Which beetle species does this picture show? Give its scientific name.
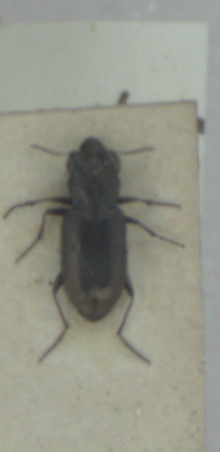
Notiophilus biguttatus
